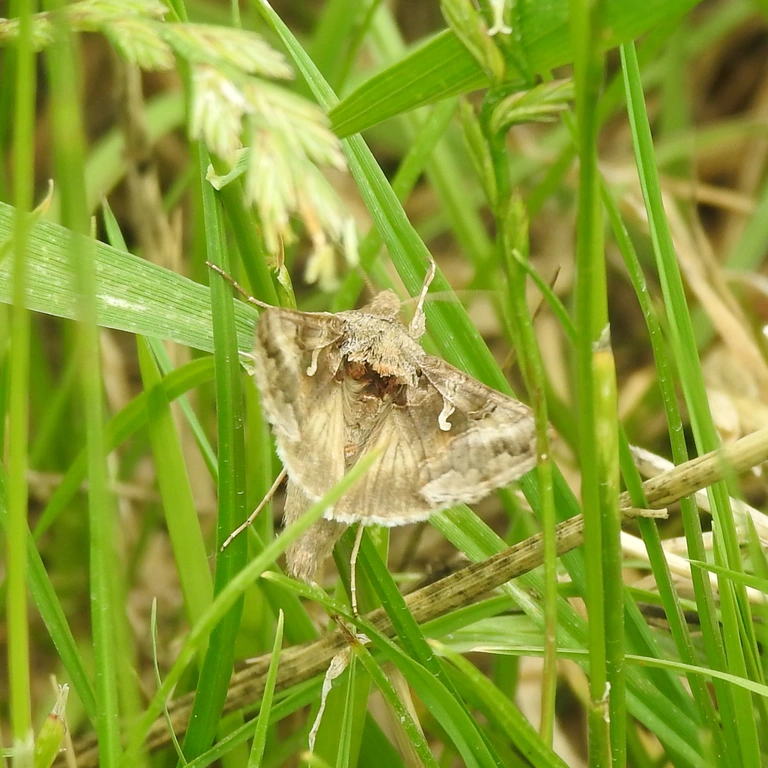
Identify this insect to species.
Autographa gamma
